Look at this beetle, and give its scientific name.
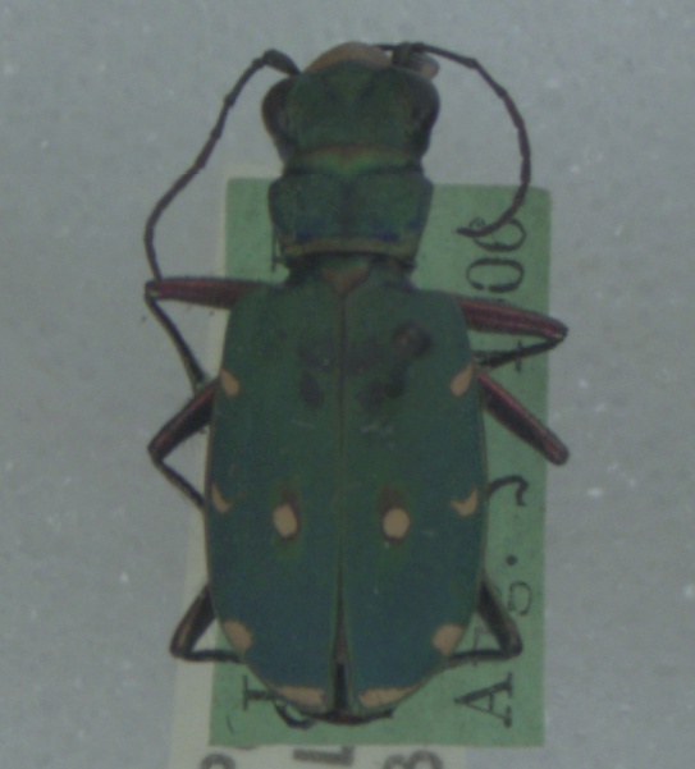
Cicindela campestris
